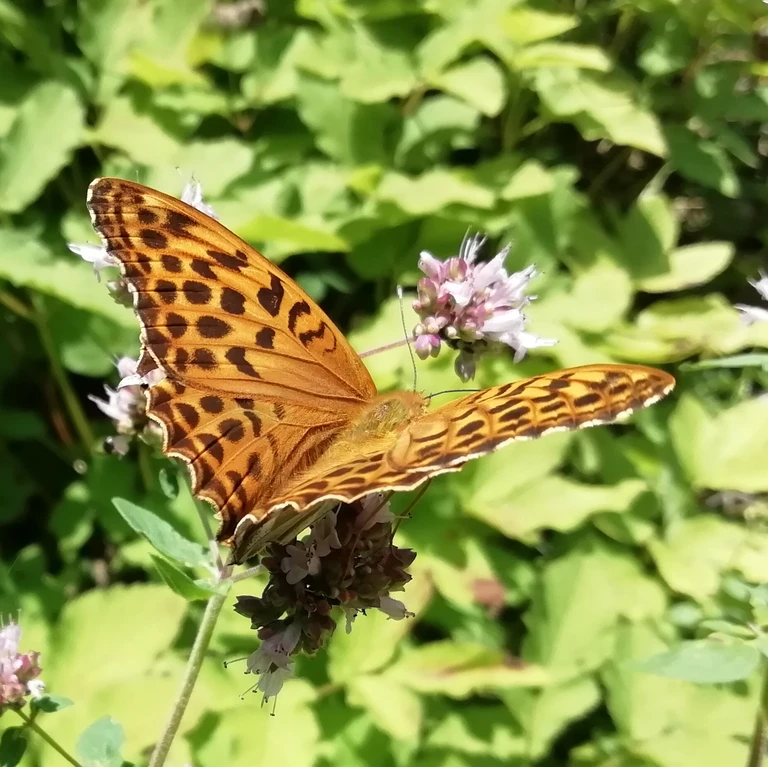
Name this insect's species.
Argynnis paphia
